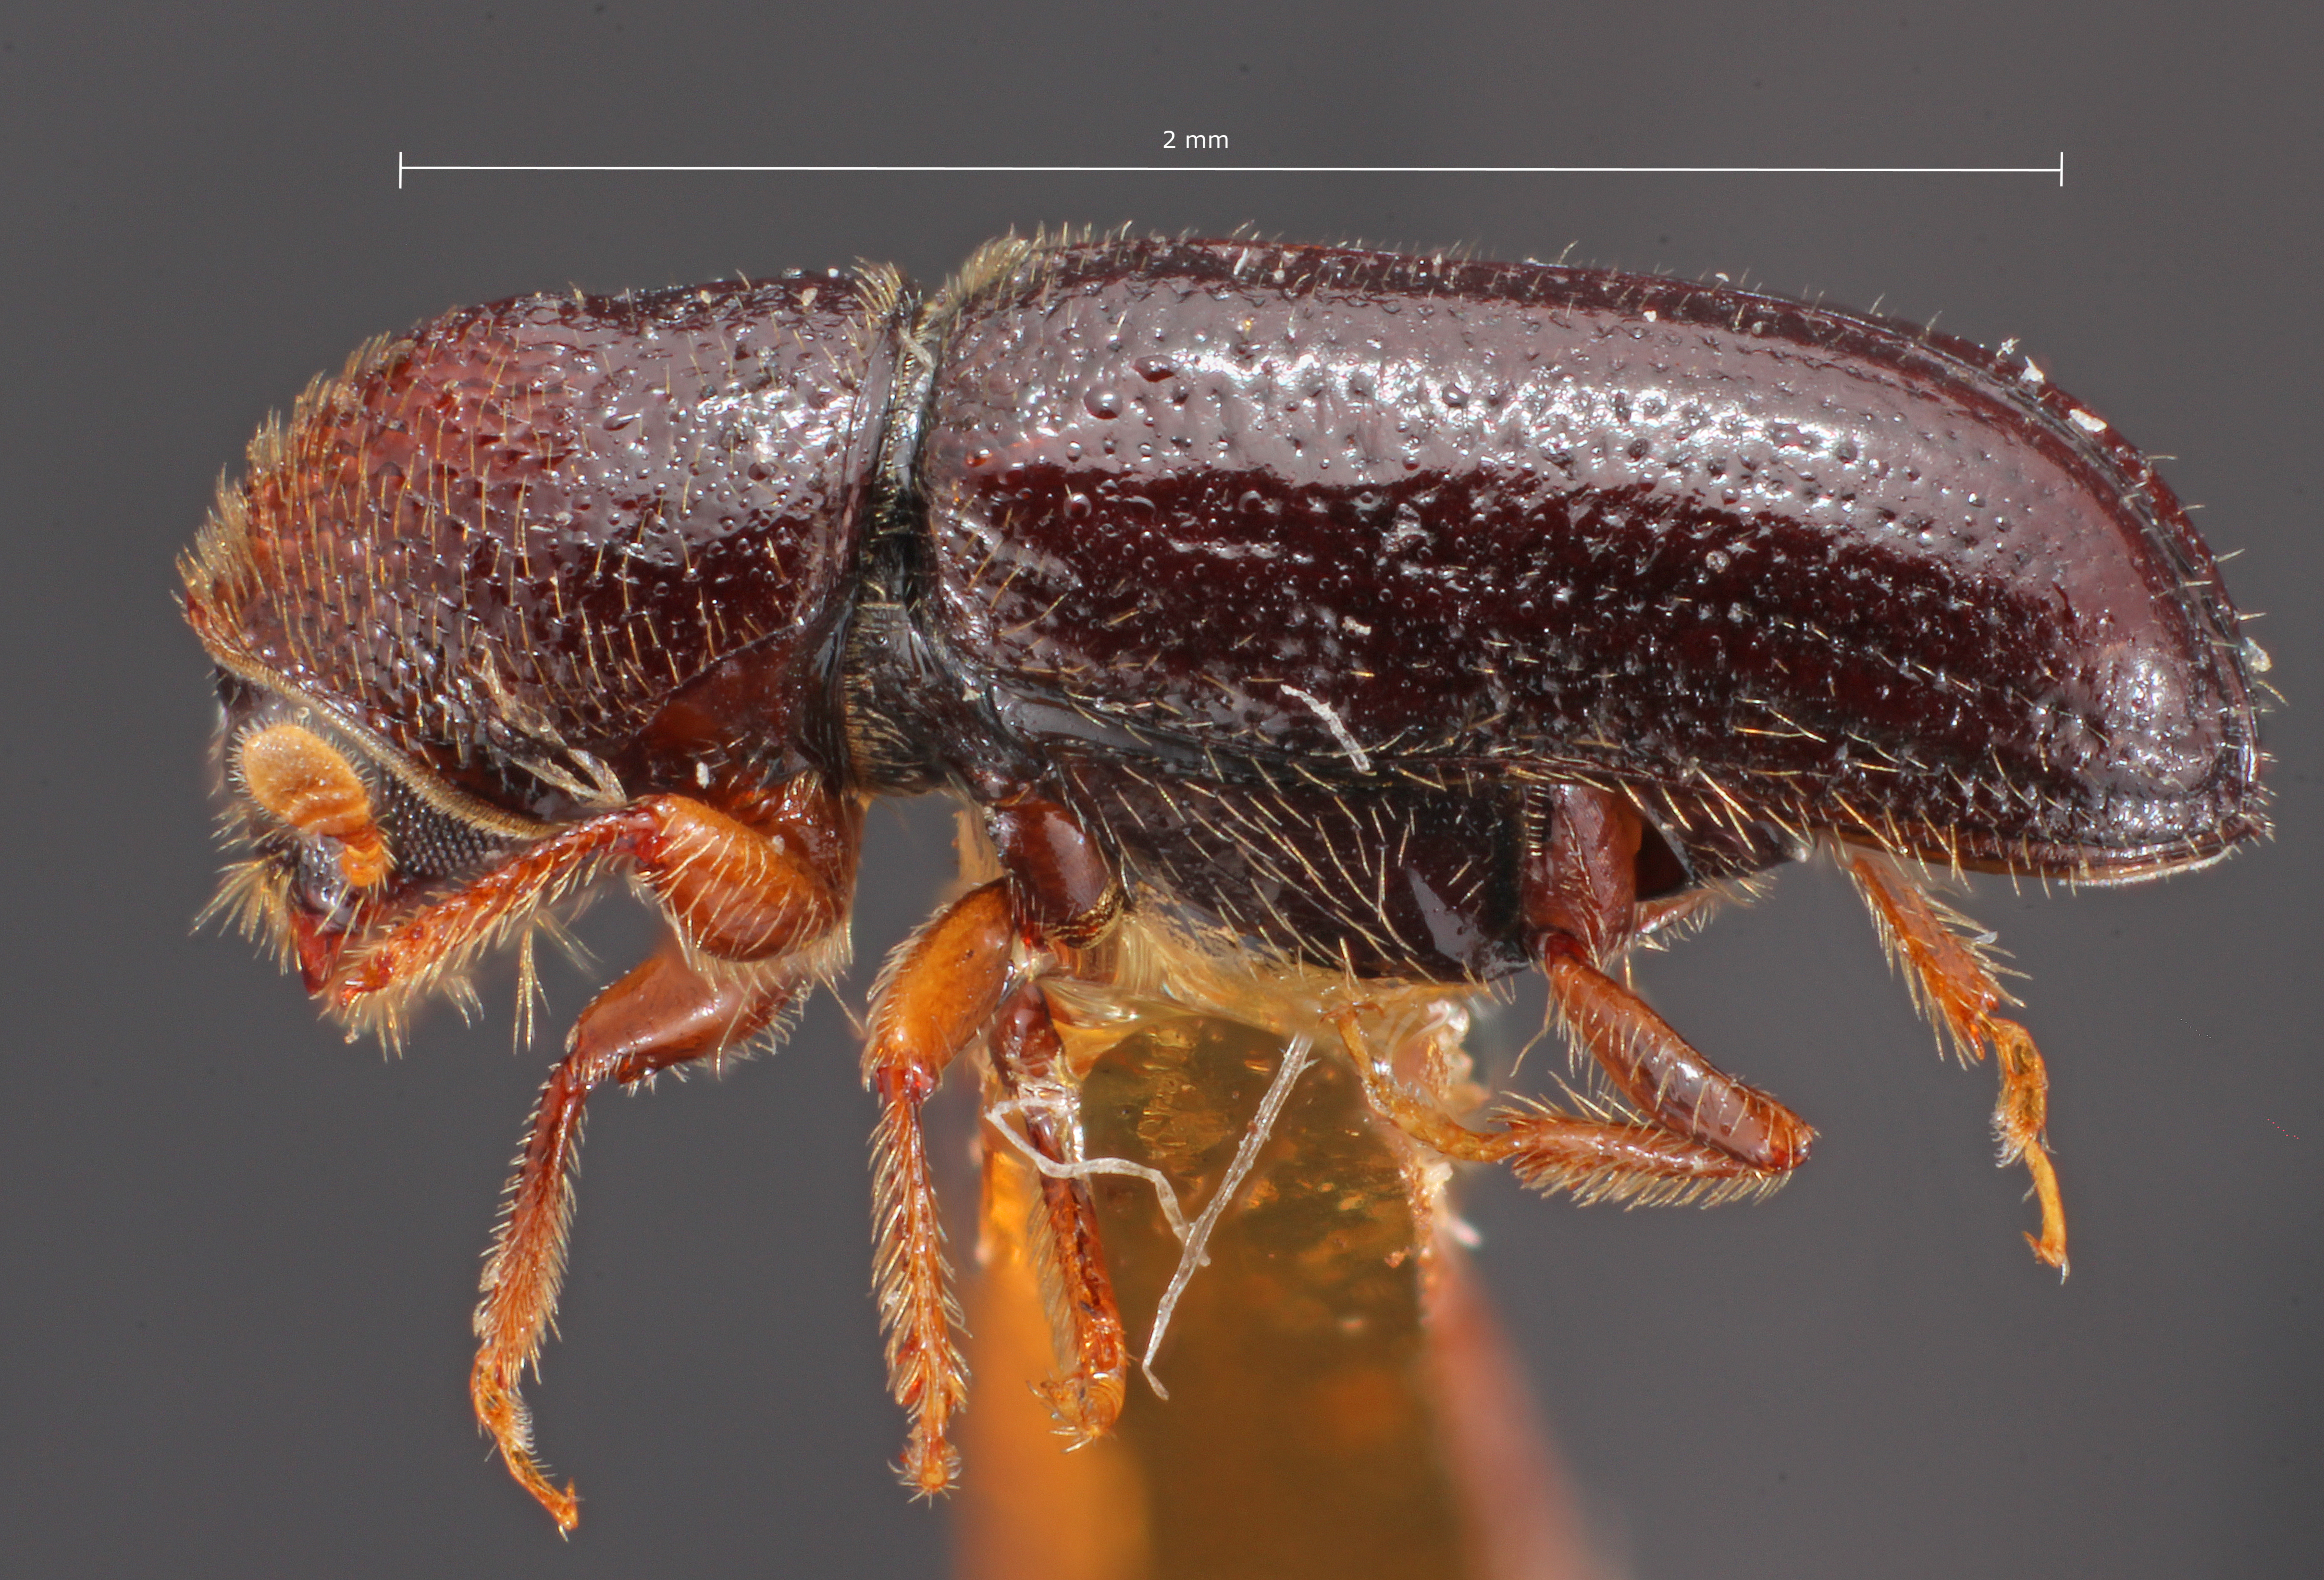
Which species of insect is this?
Myeloborus fivazi
